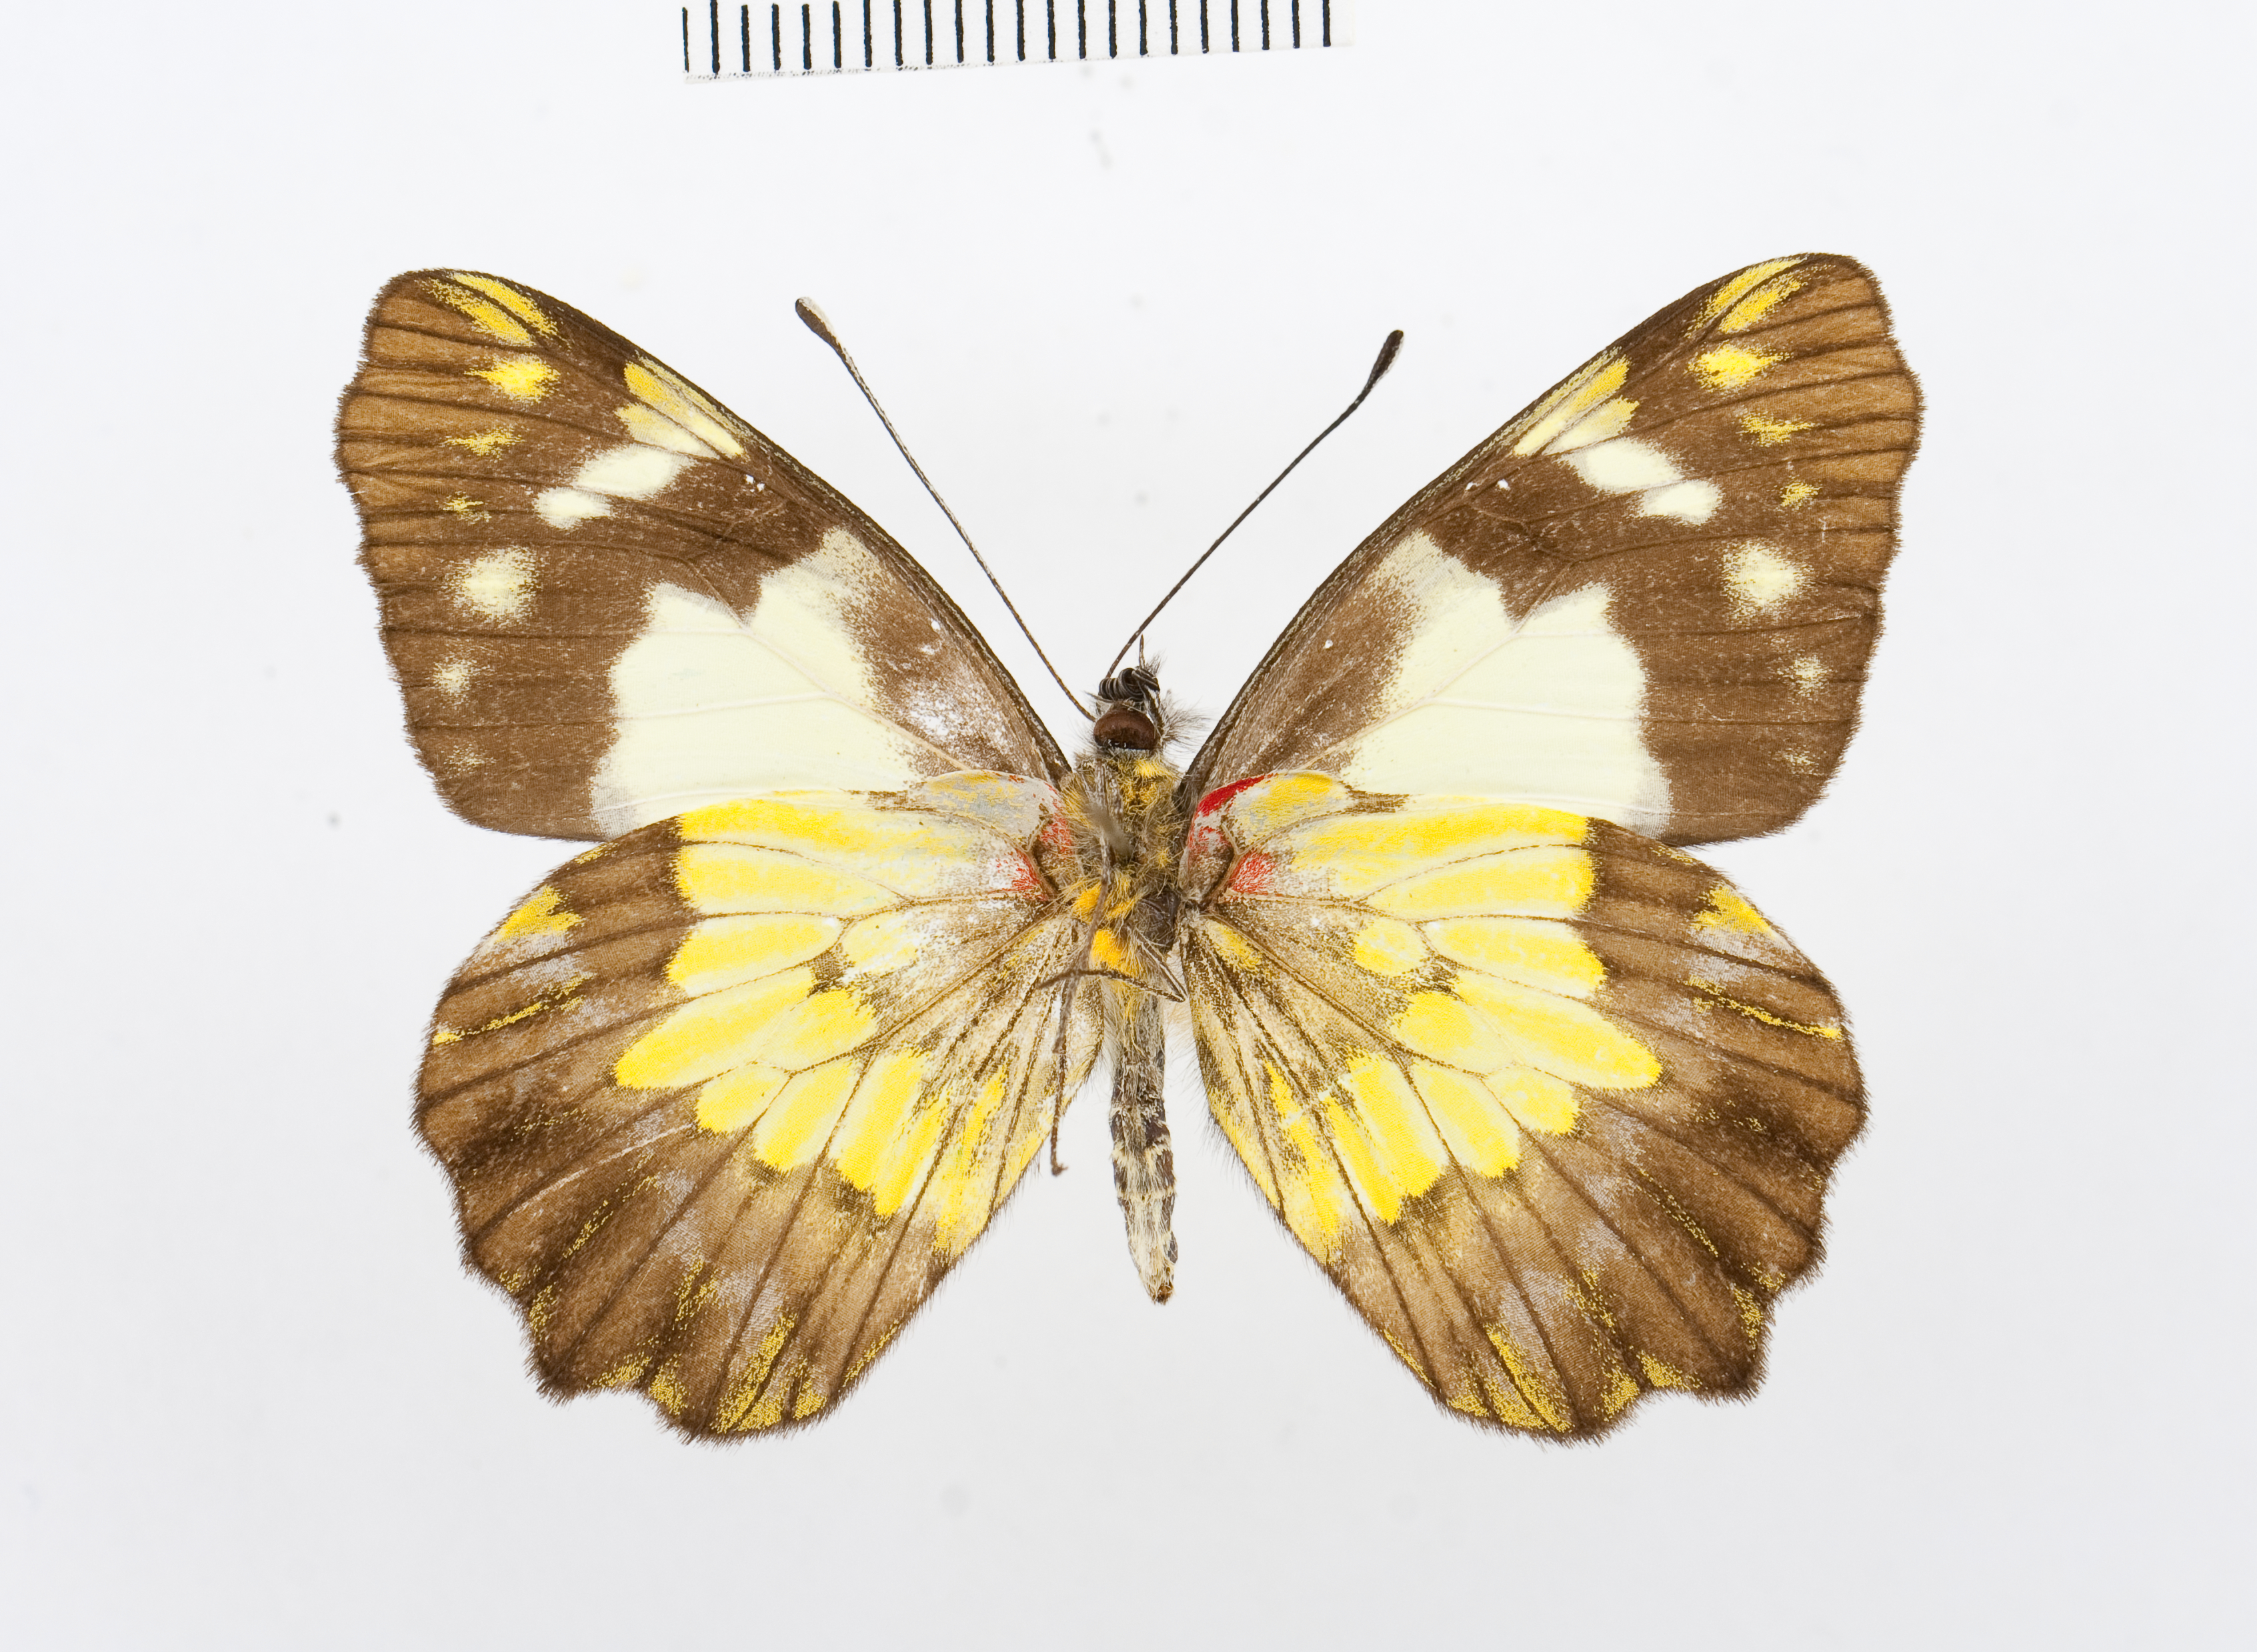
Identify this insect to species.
Leodonta tellane
